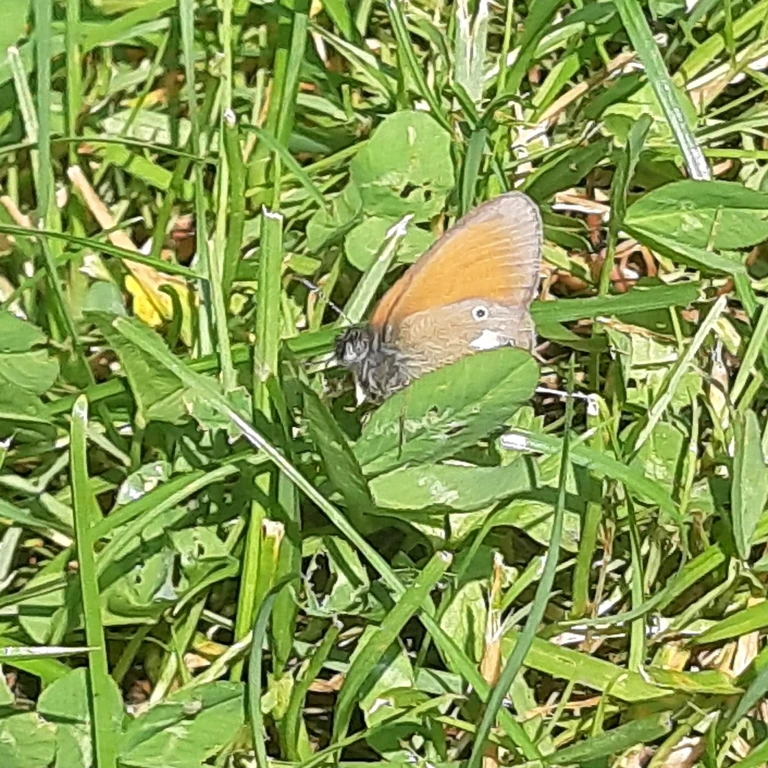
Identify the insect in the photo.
Coenonympha glycerion (also Coenonympha iphis)
